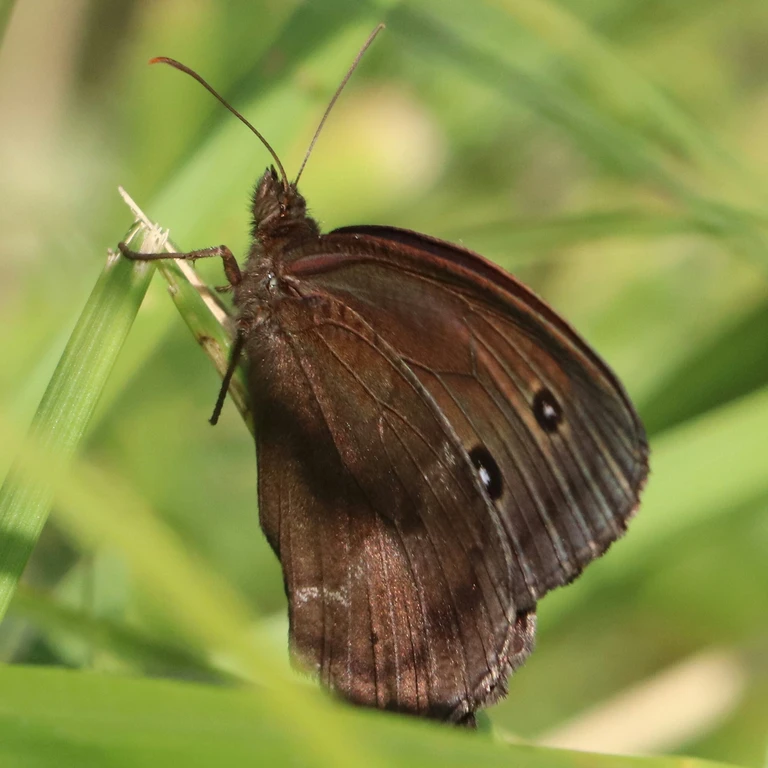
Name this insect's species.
Minois dryas
